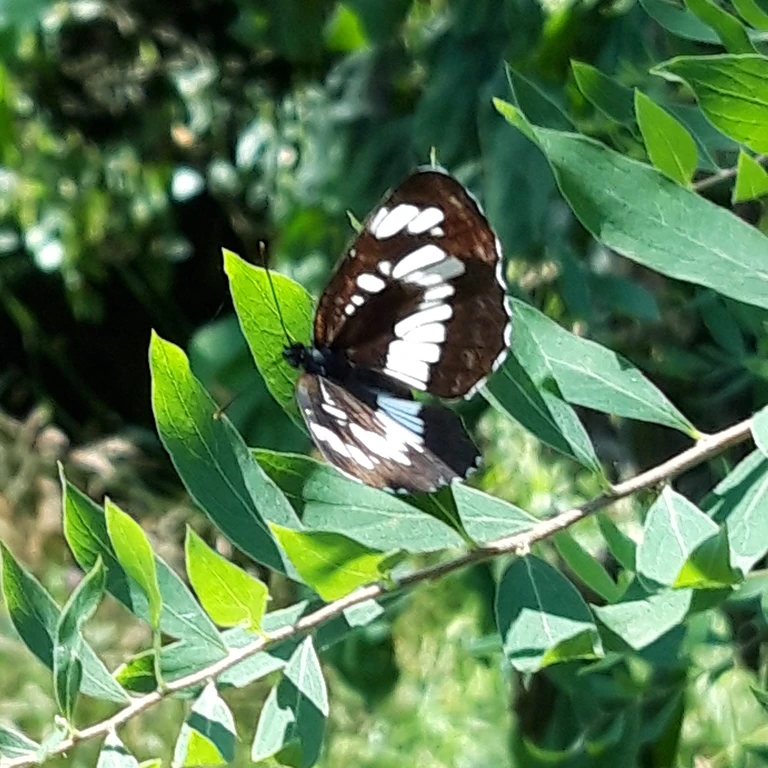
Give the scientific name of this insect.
Neptis rivularis
